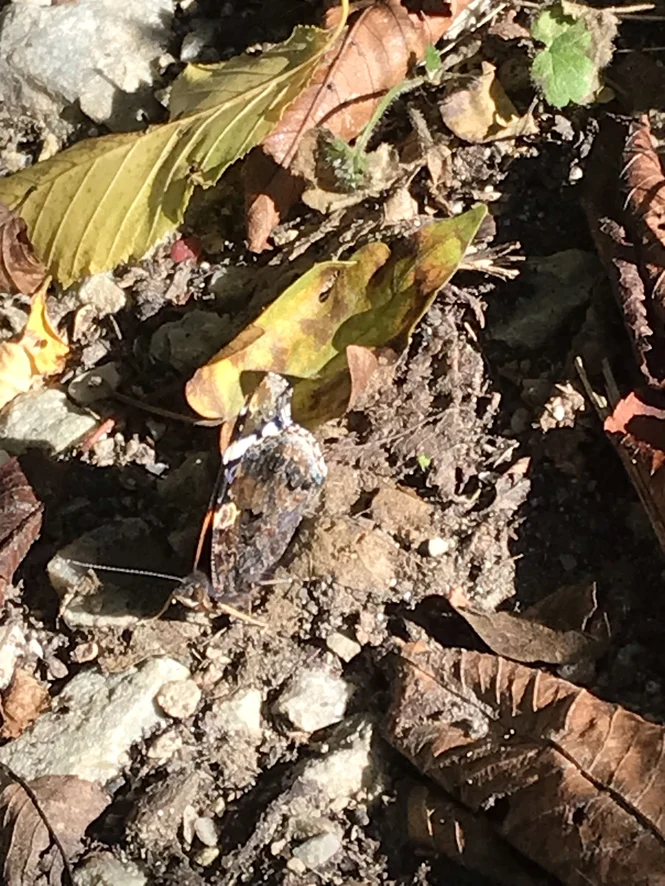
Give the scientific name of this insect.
Vanessa atalanta
